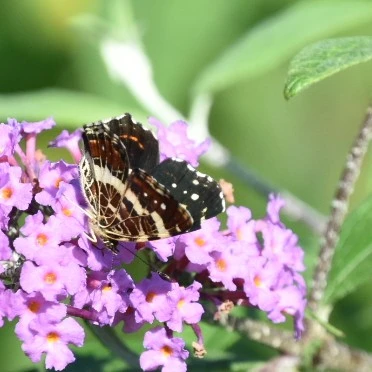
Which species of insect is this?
Araschnia levana
